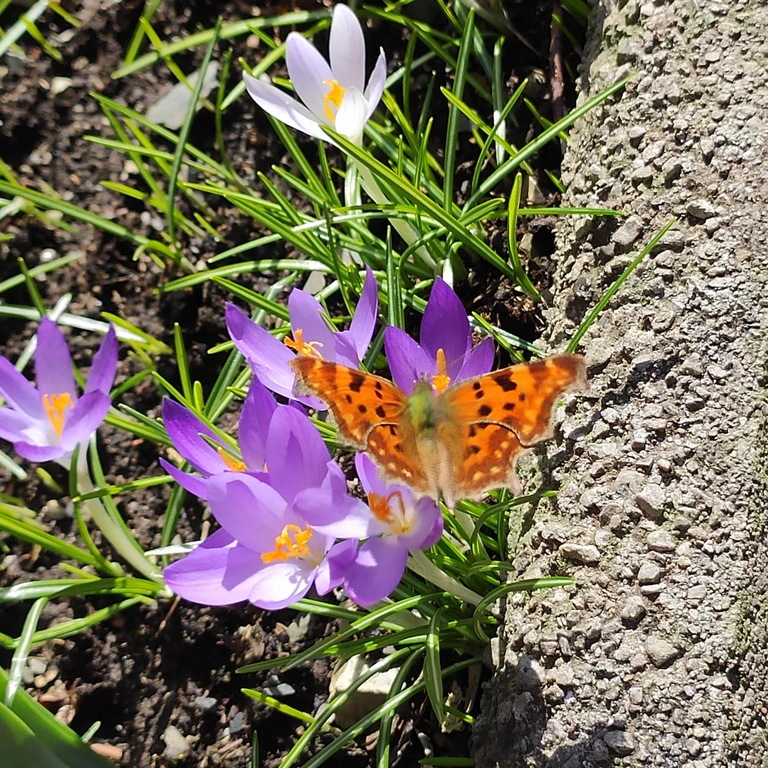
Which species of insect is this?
Polygonia c-album
